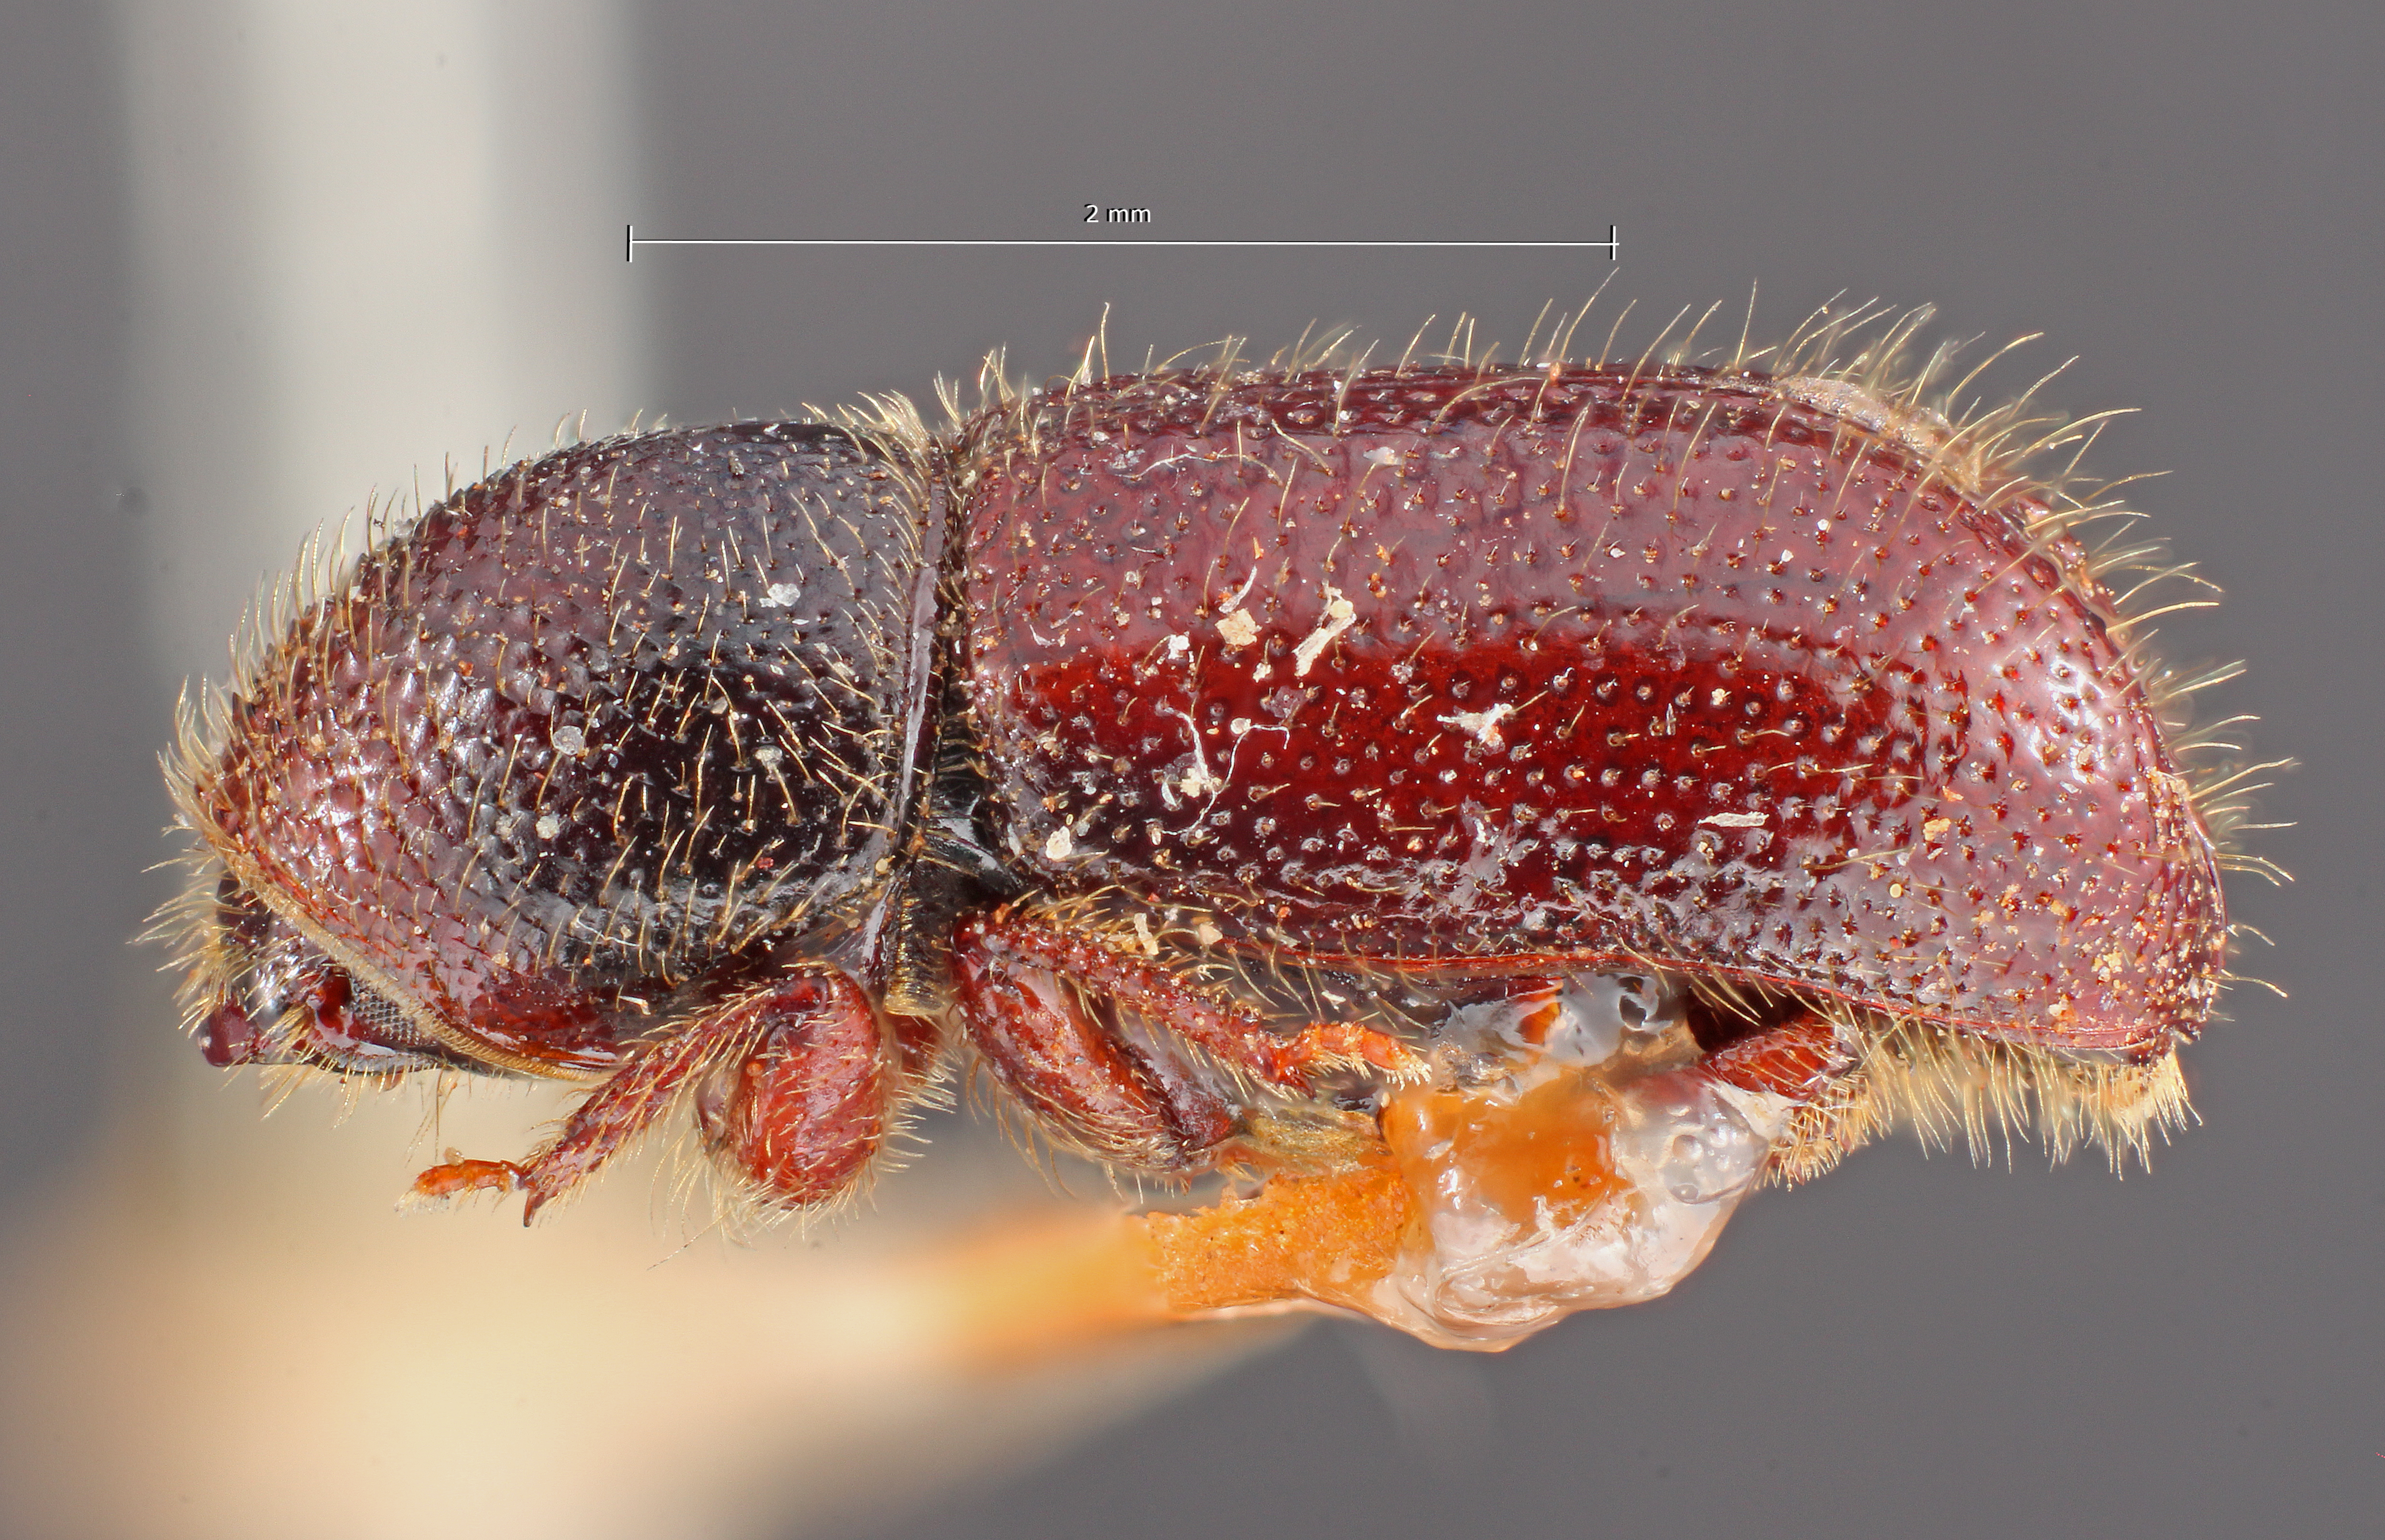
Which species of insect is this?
Conophthorus apachecae
